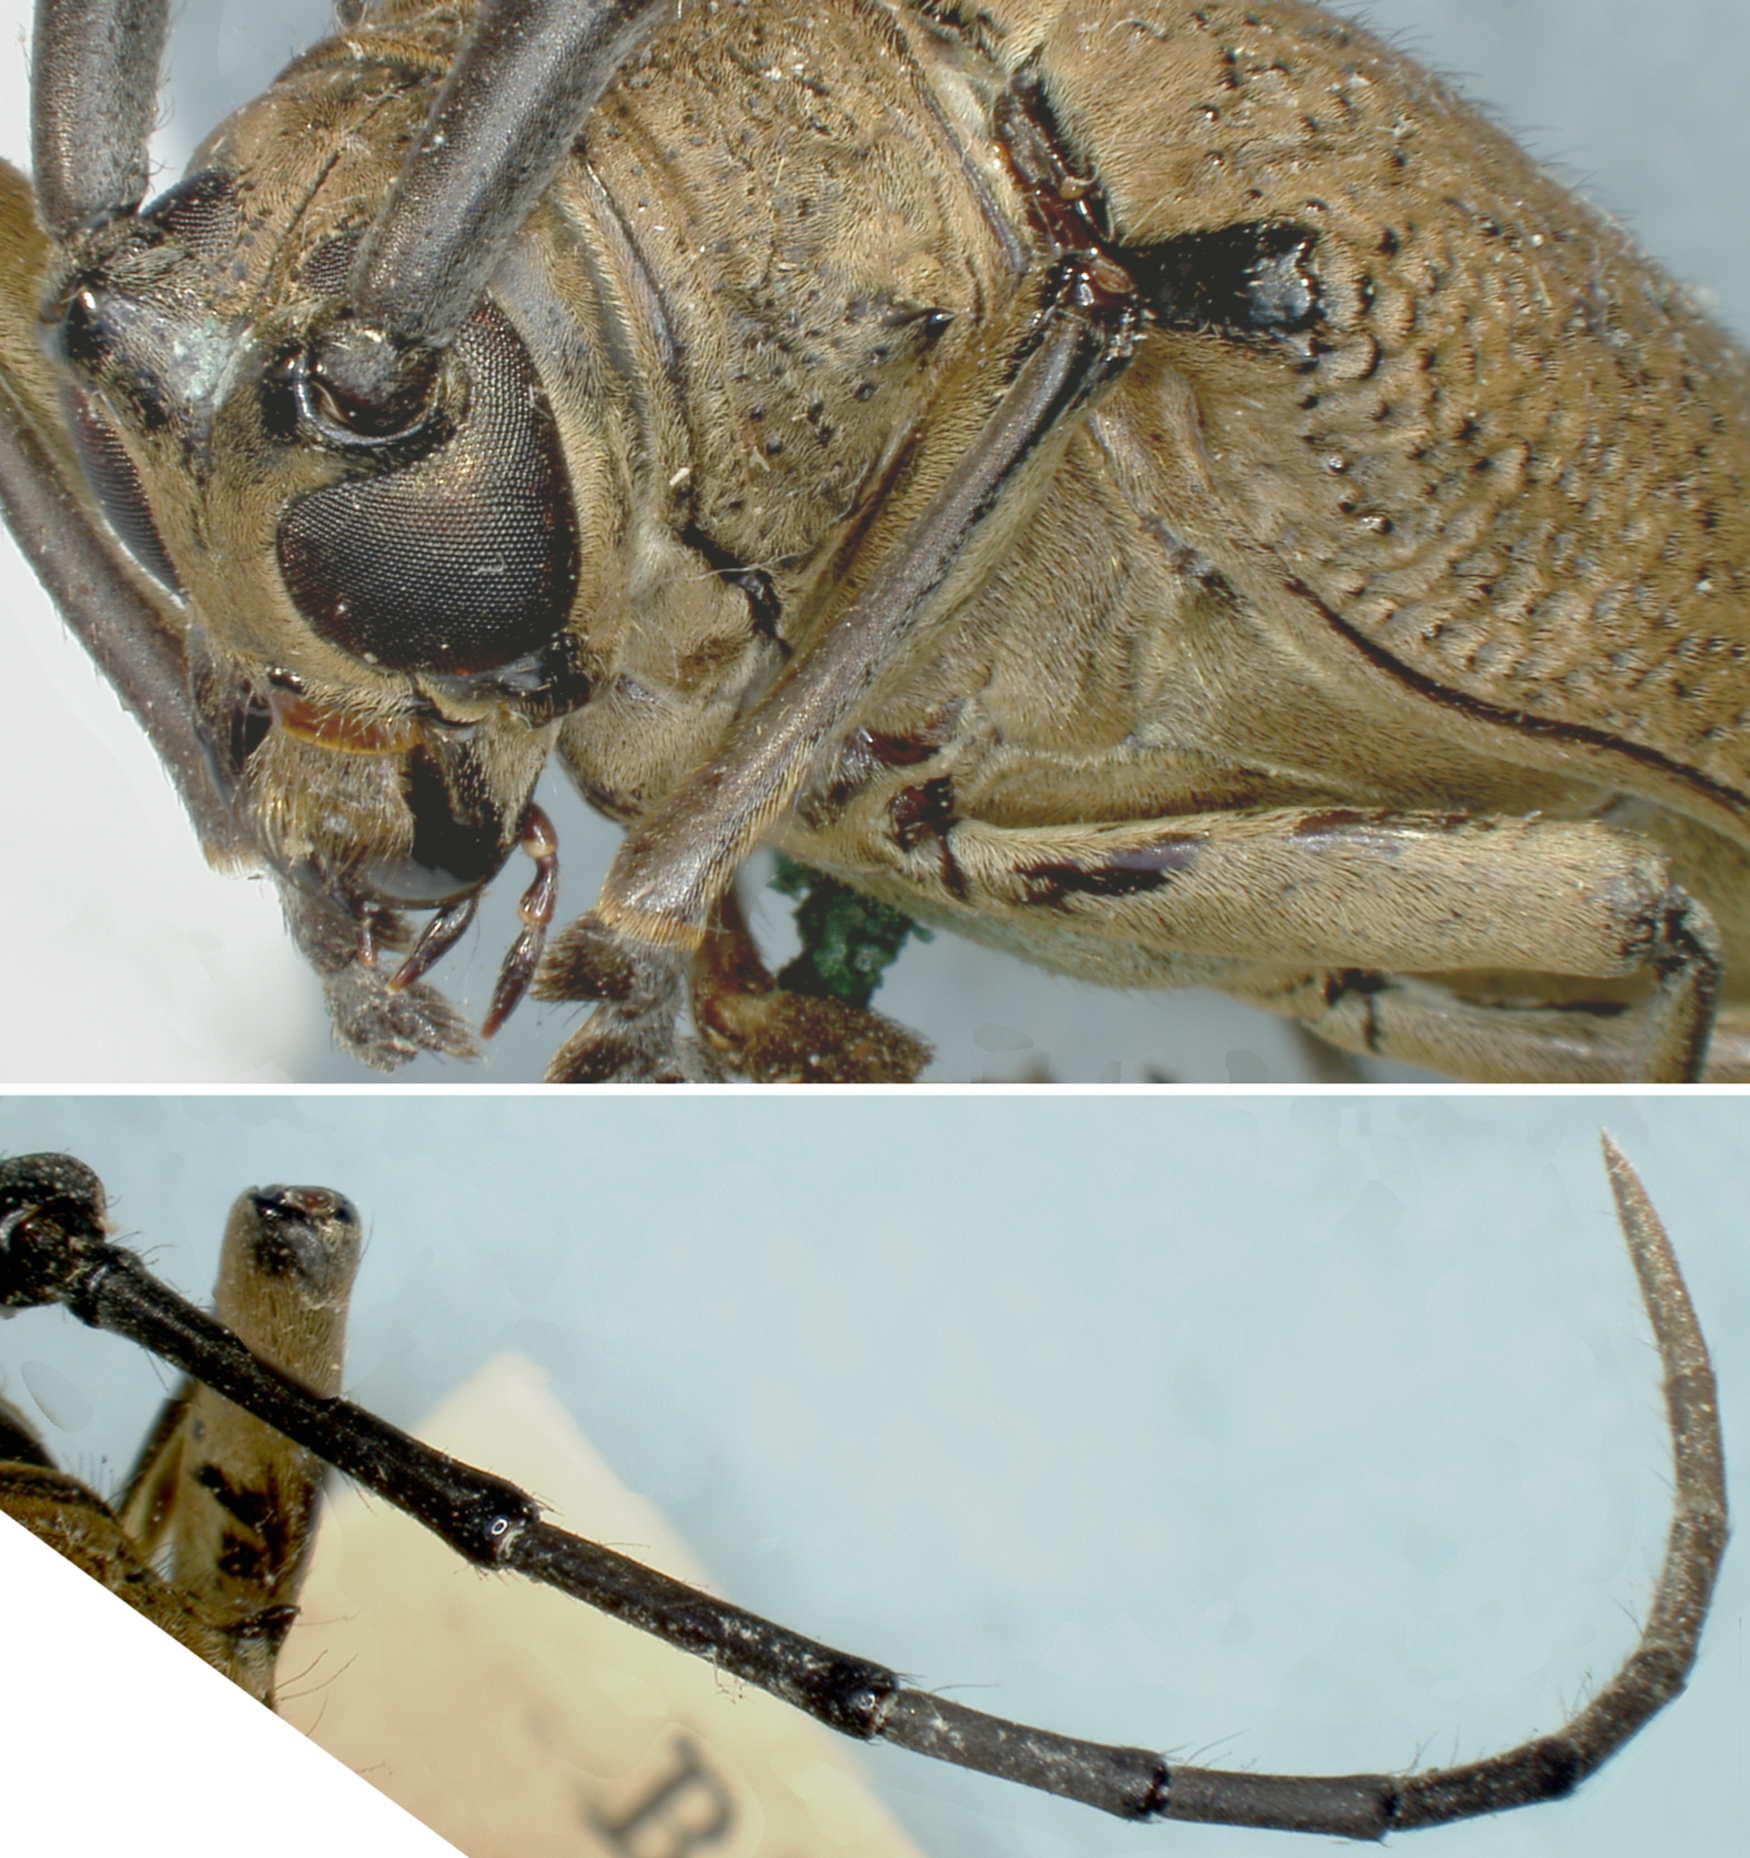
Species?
Loxotropoides brunnea (also Celosterna stolzi)
